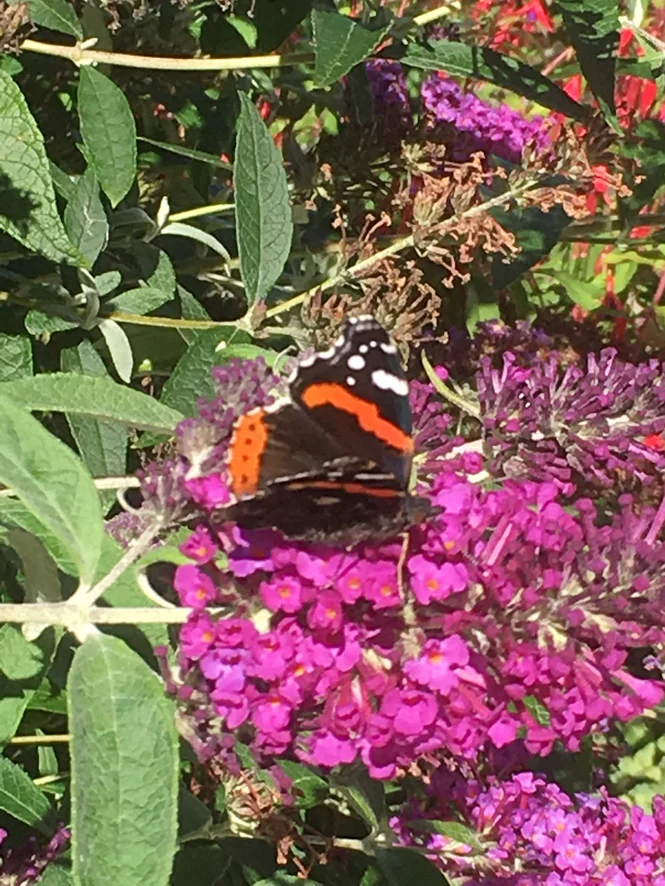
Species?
Vanessa atalanta
